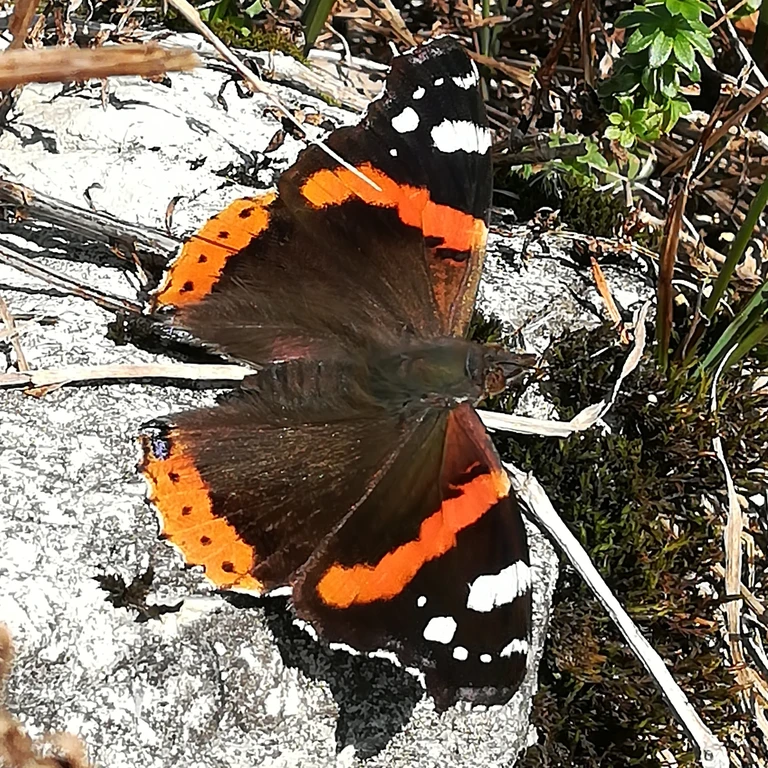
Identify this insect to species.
Vanessa atalanta
